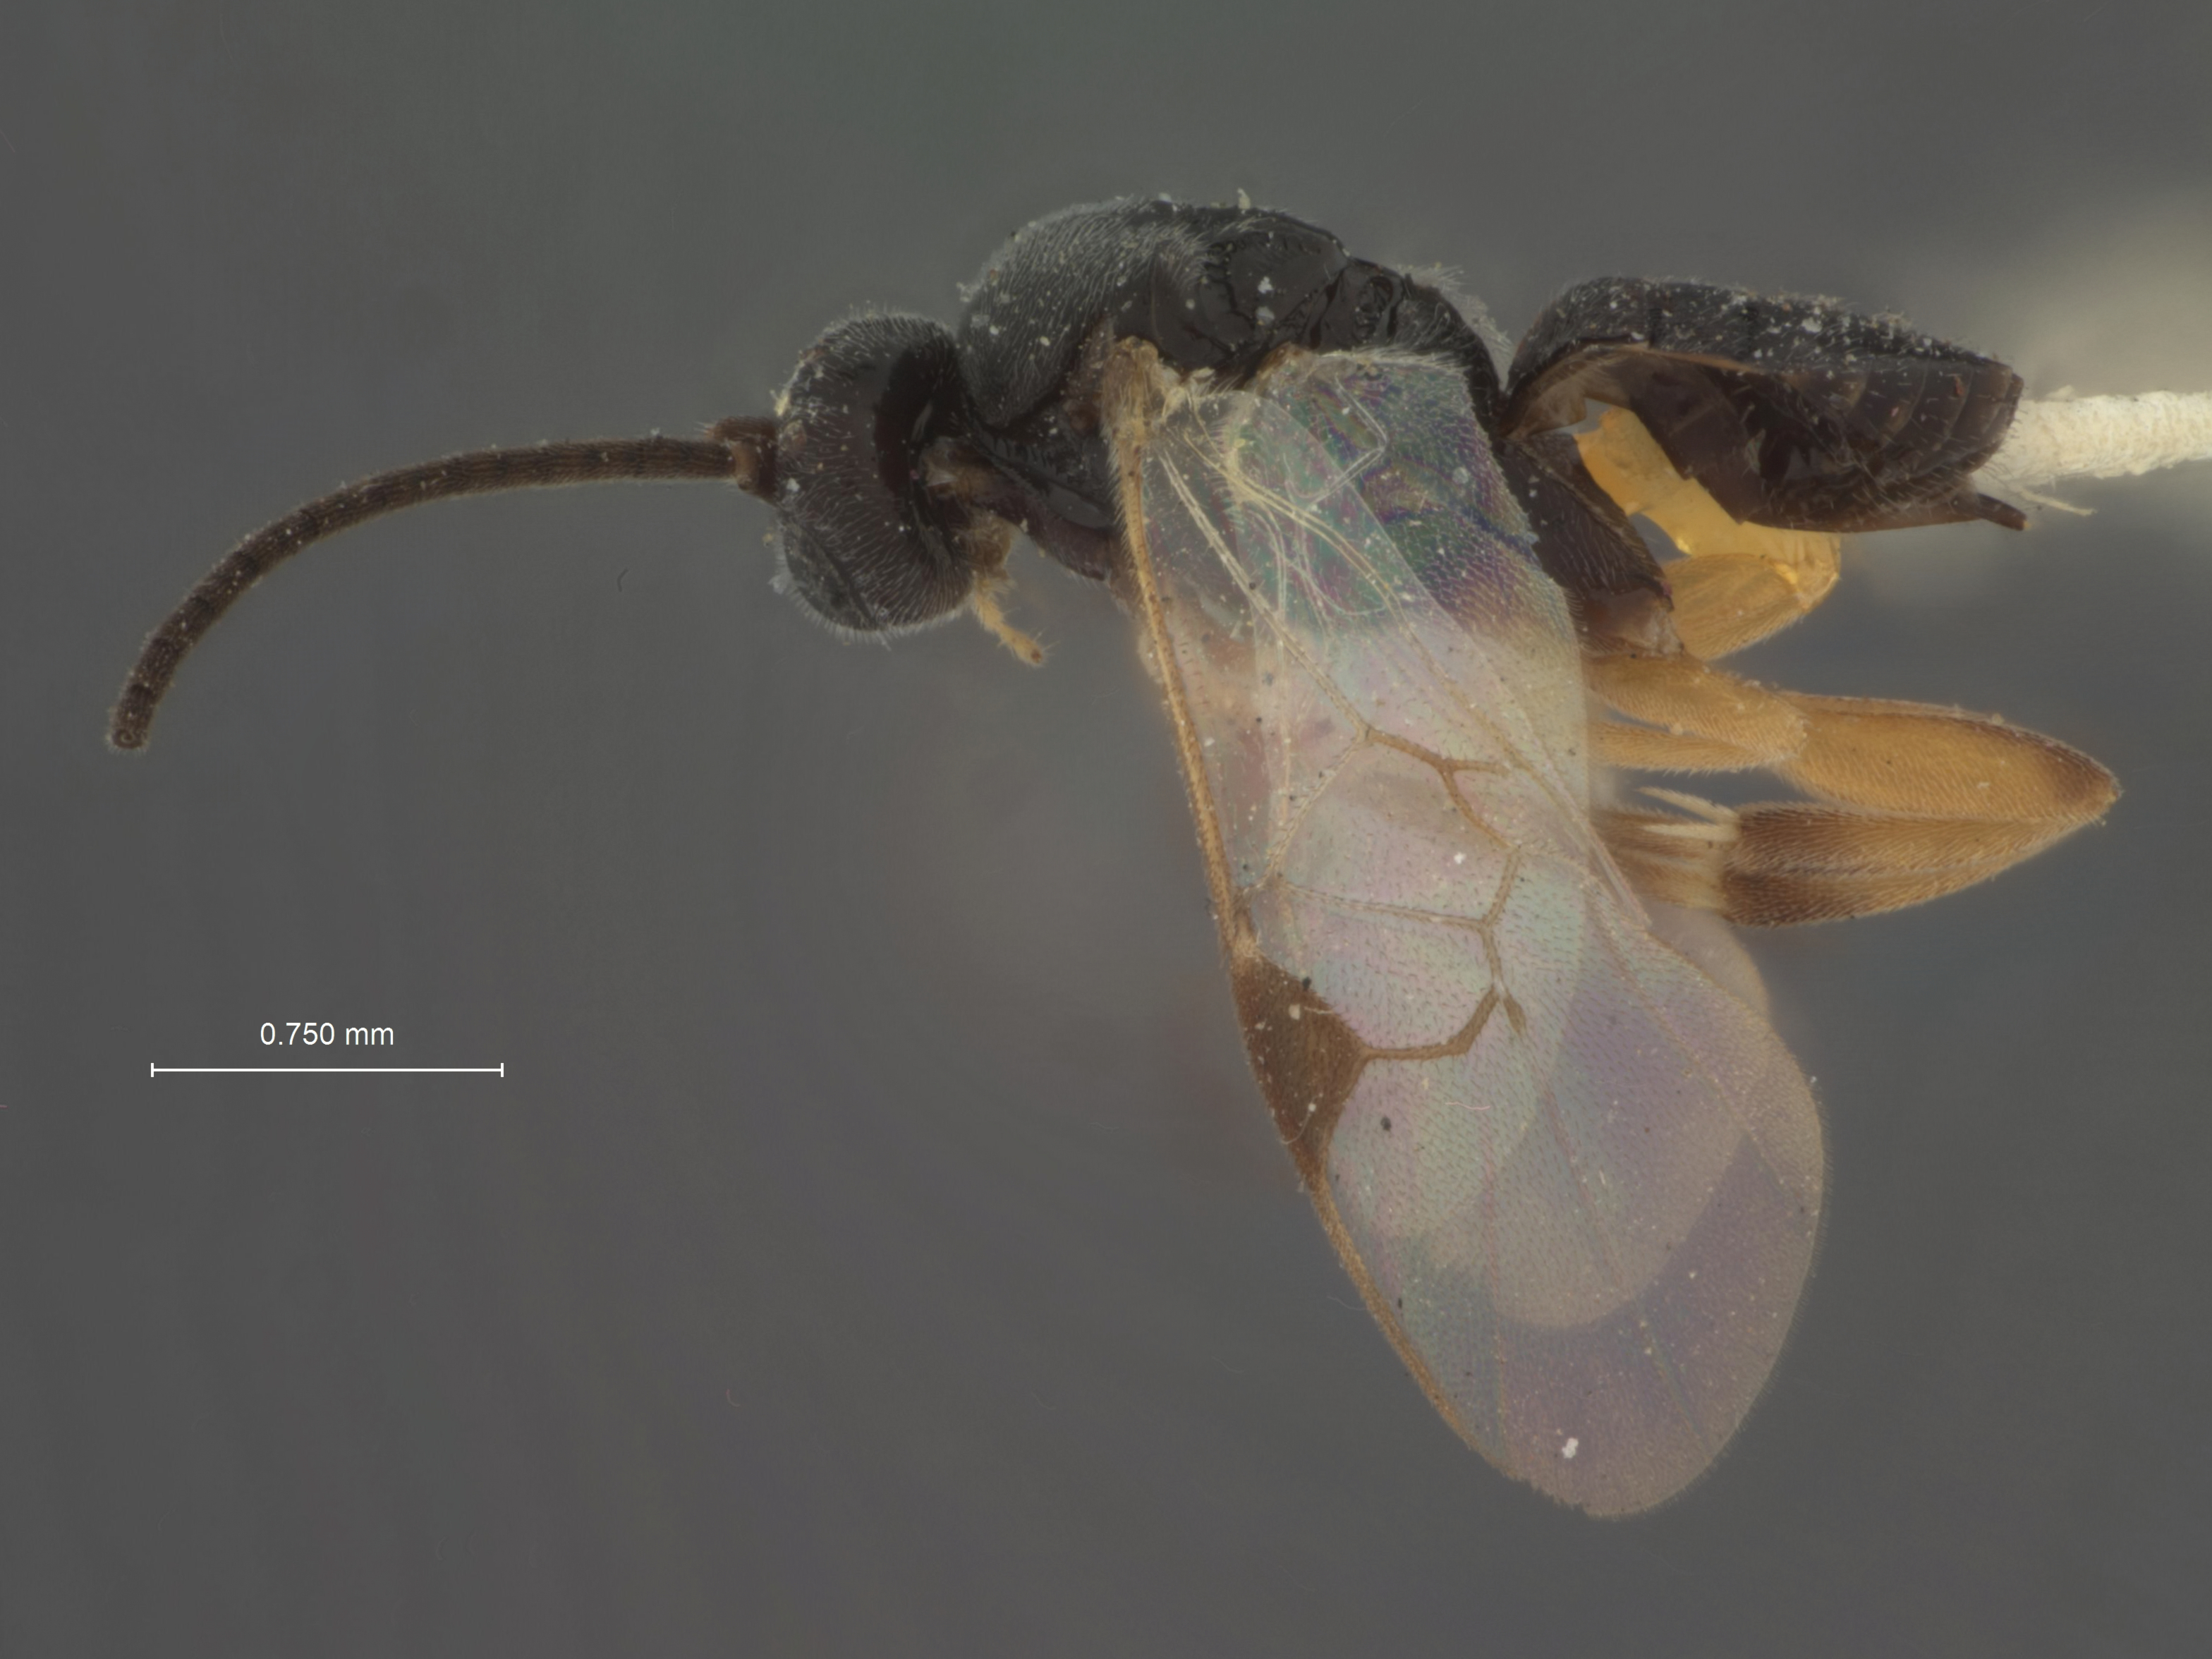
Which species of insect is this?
Apanteles cyaniridis
